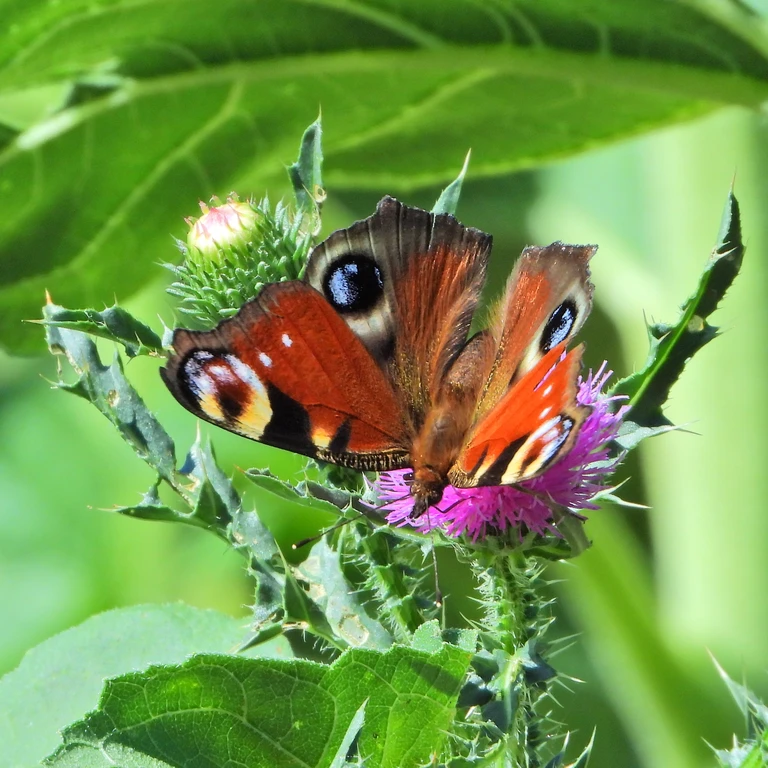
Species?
Aglais io
